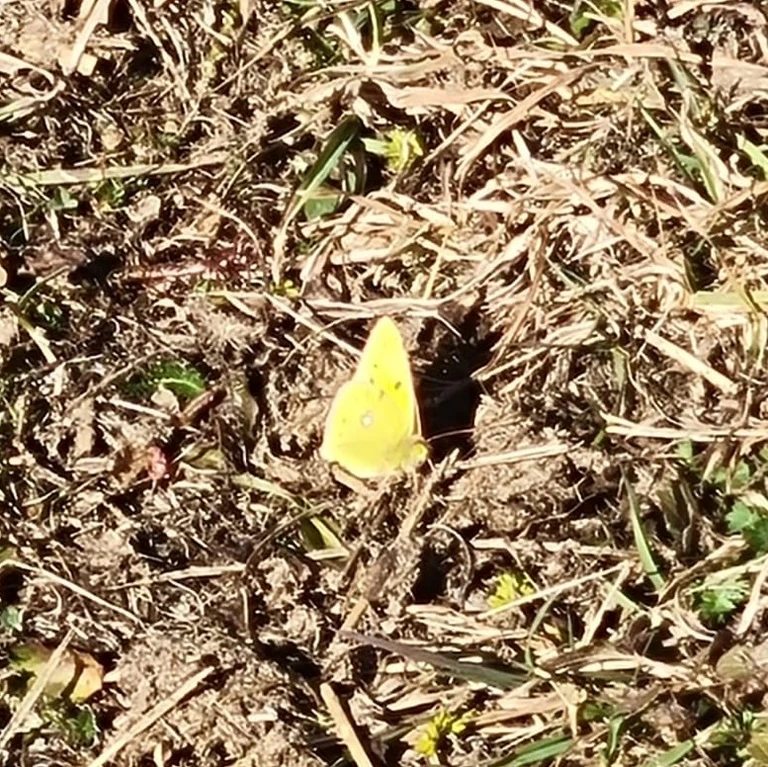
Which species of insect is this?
Colias croceus
